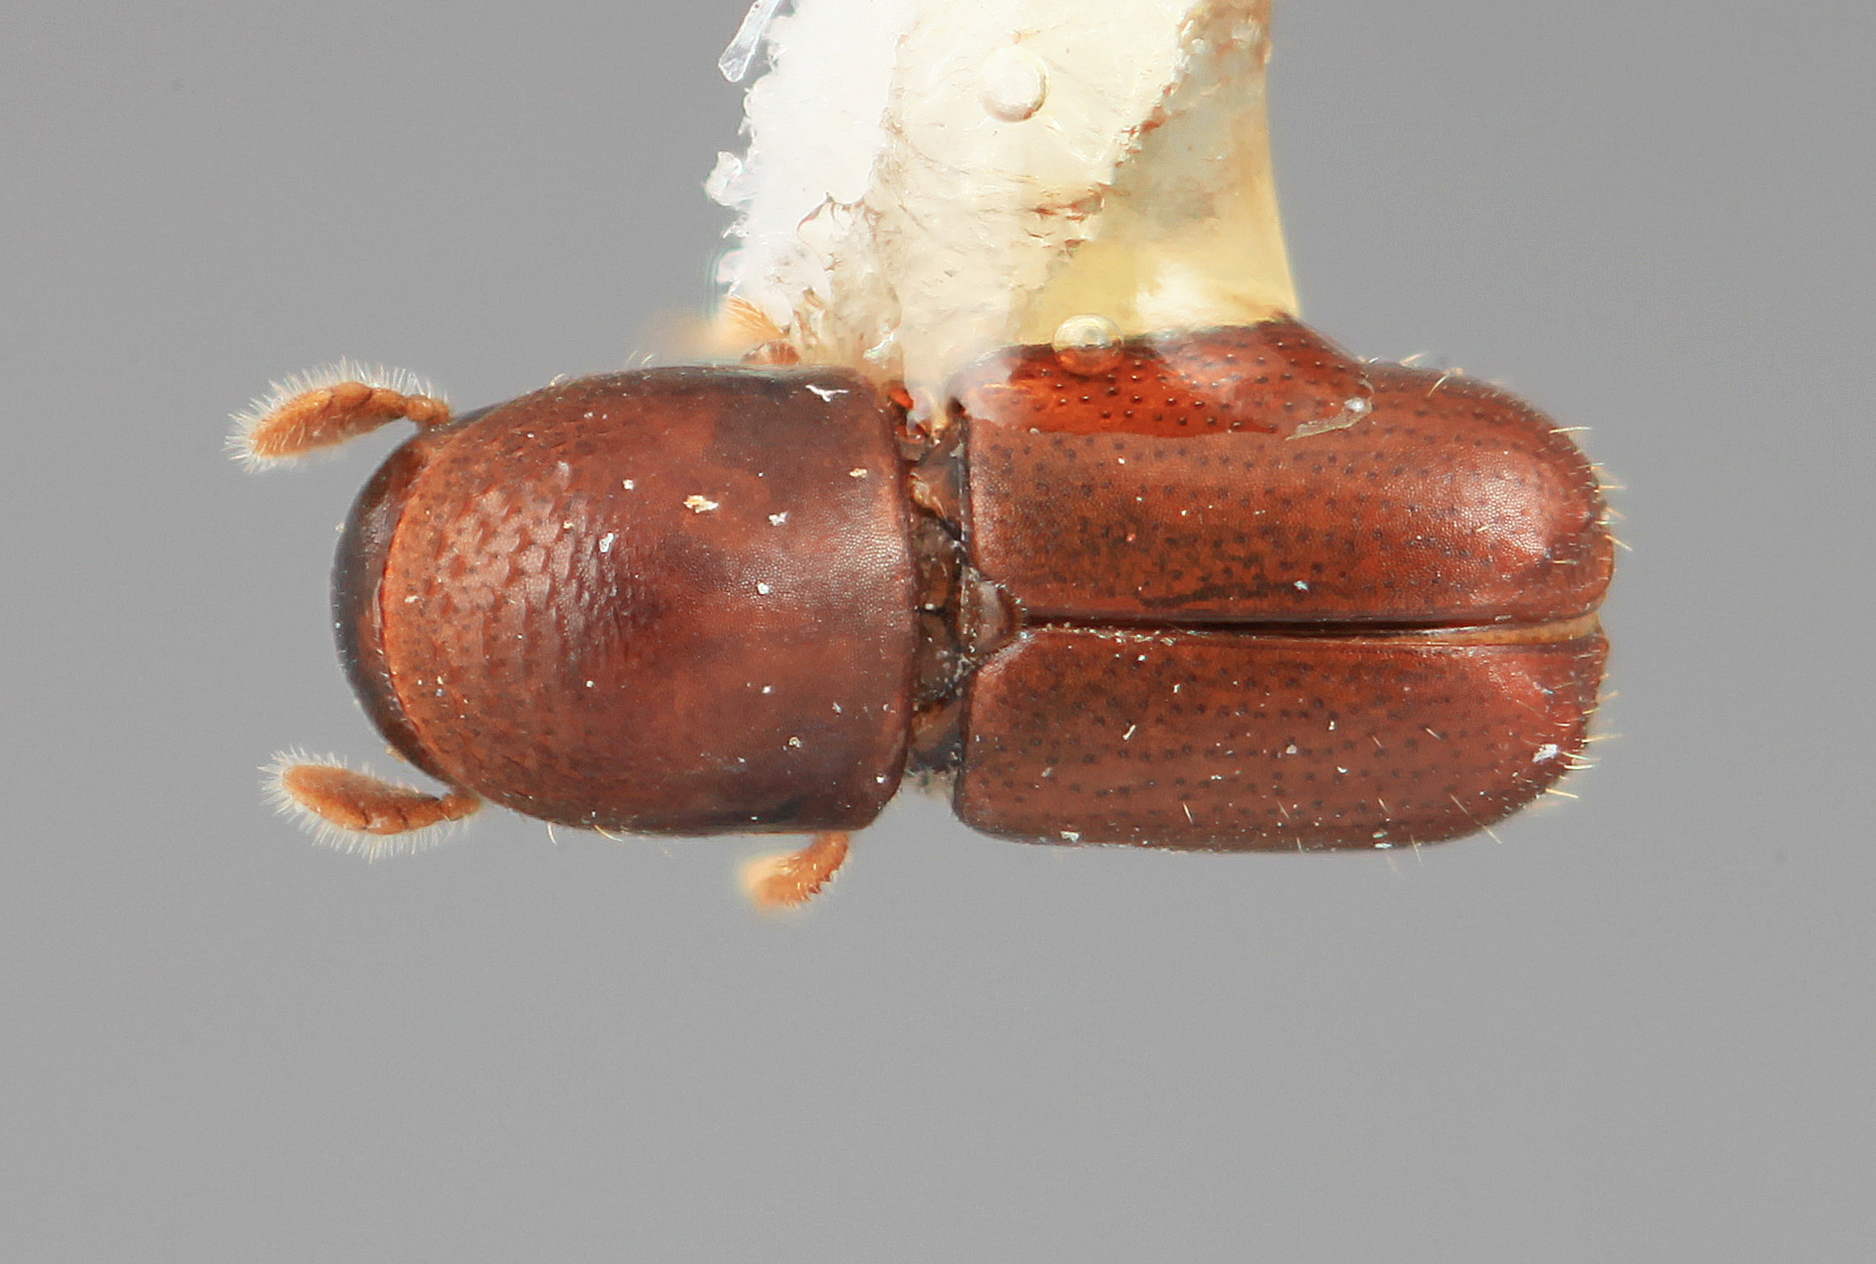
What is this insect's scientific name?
Microcorthylus contractus
